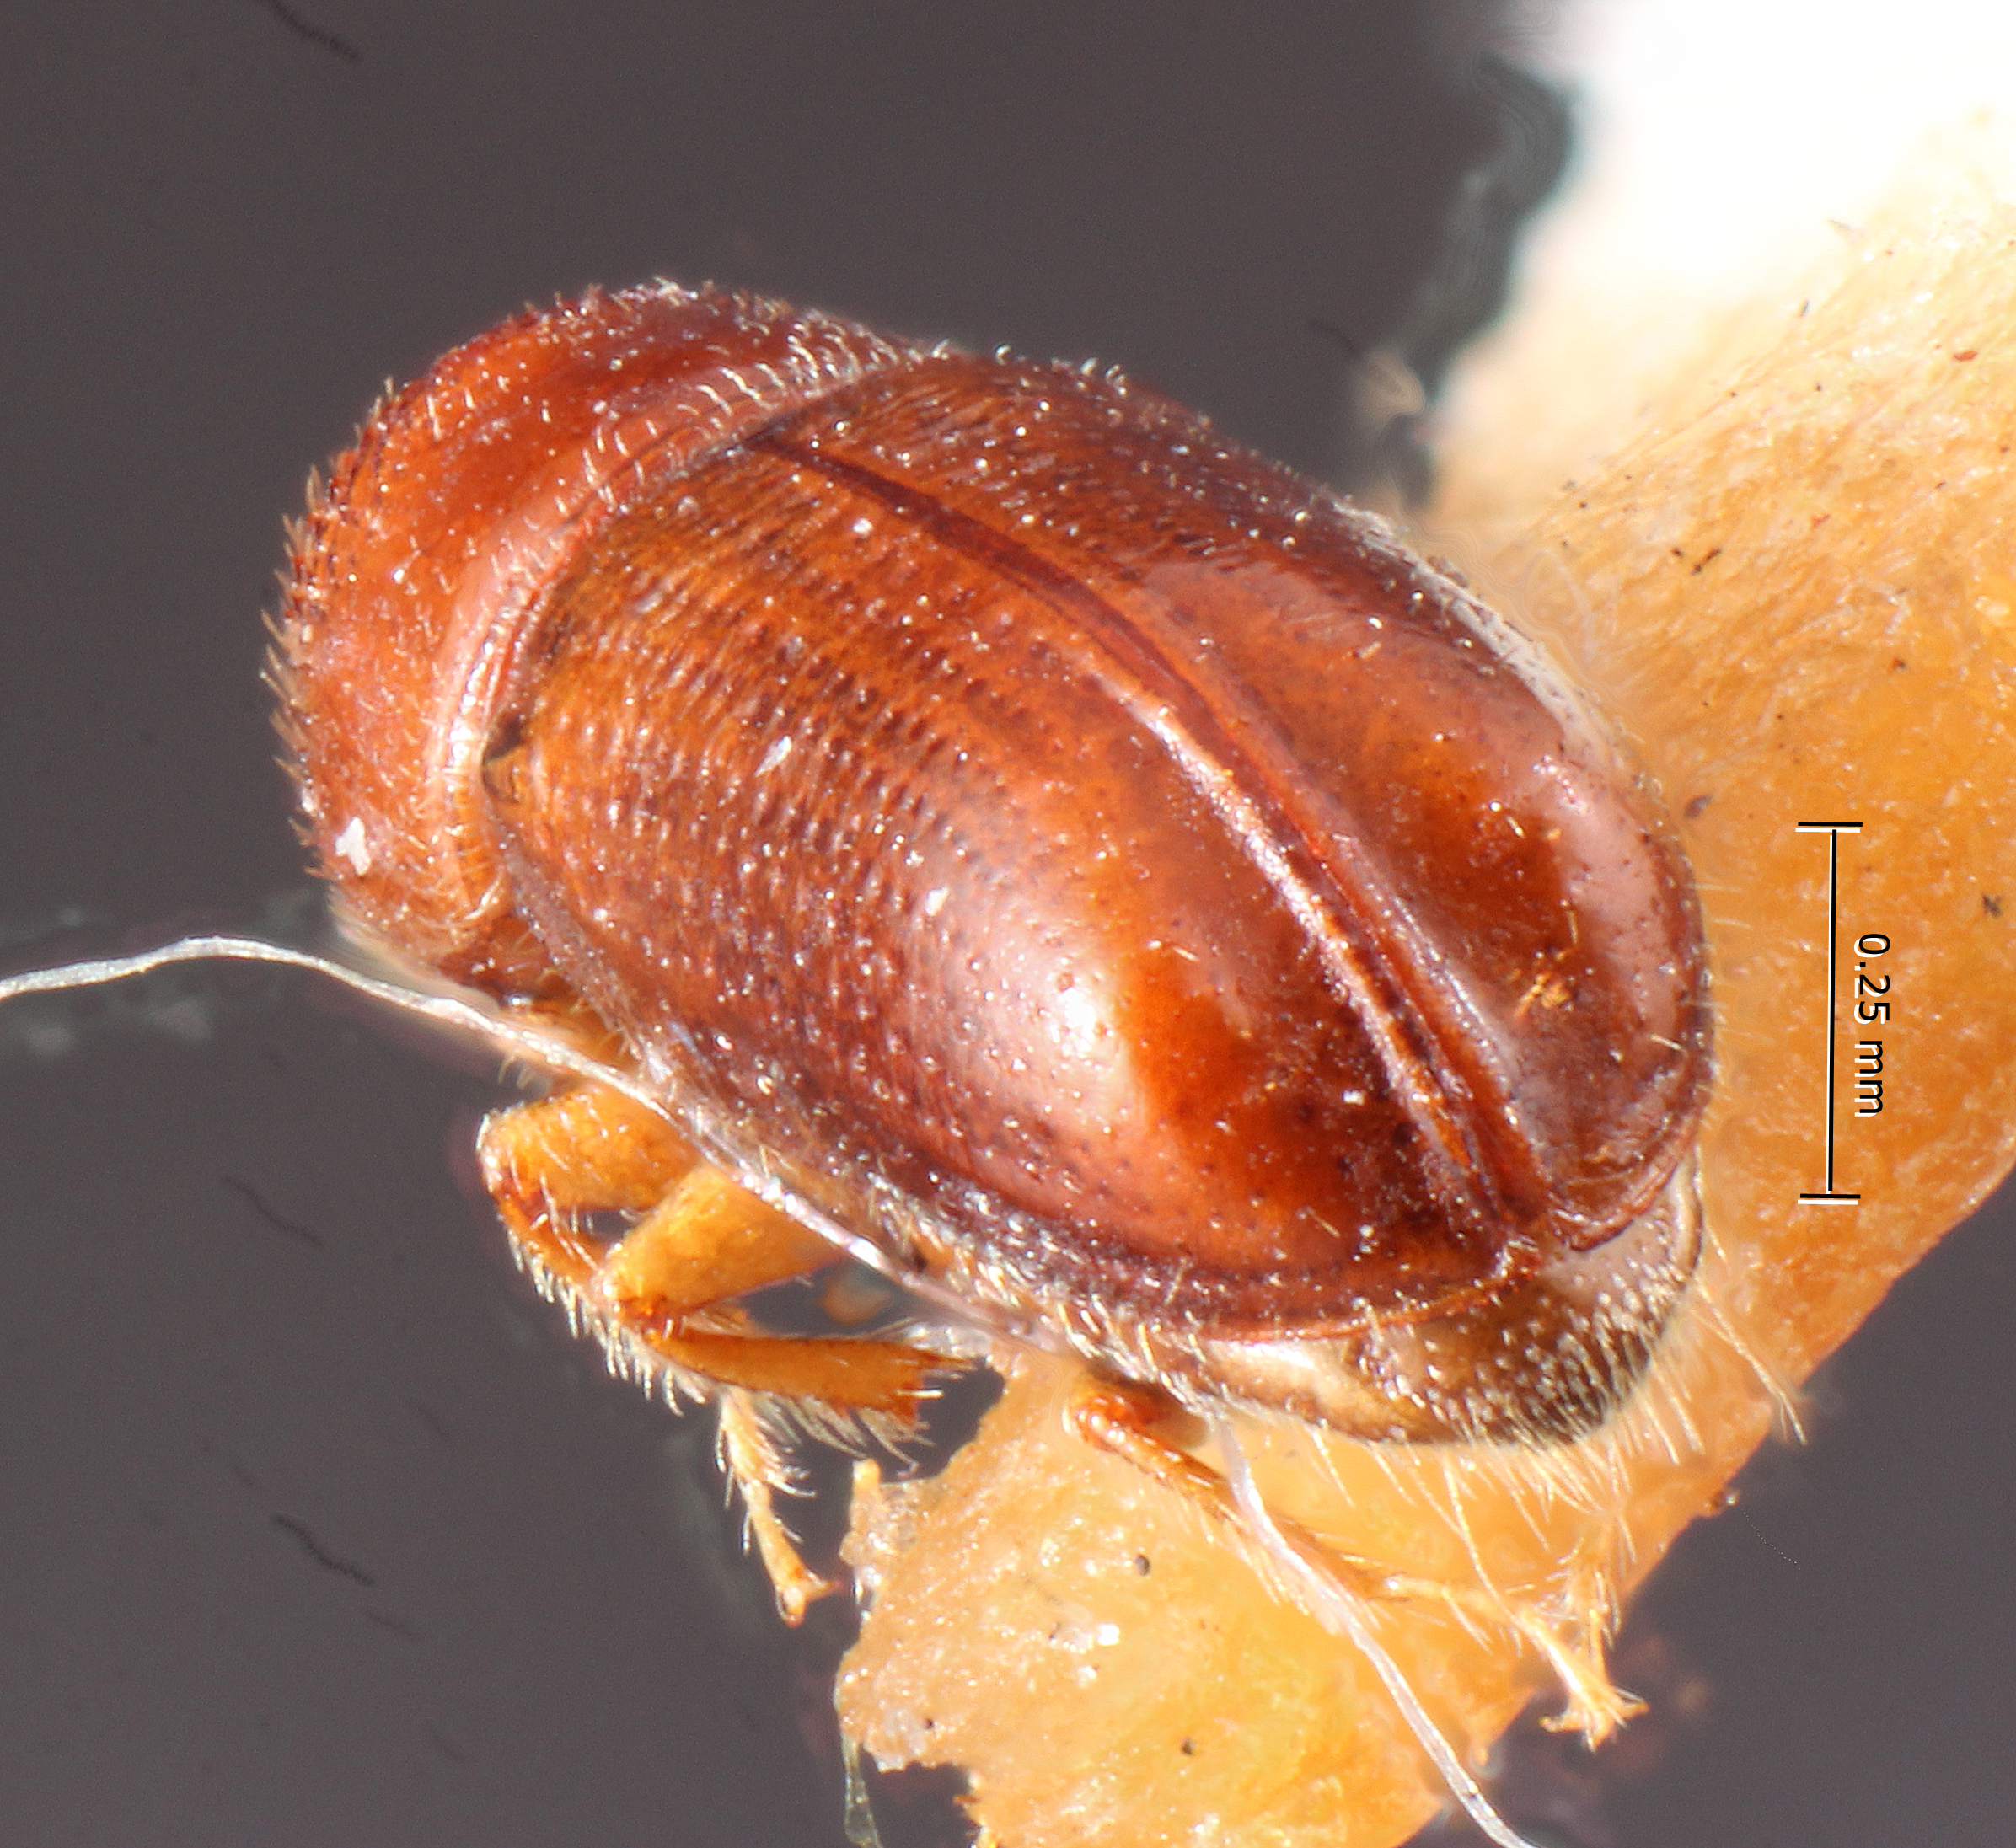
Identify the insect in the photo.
Pityophthorus infulatus
